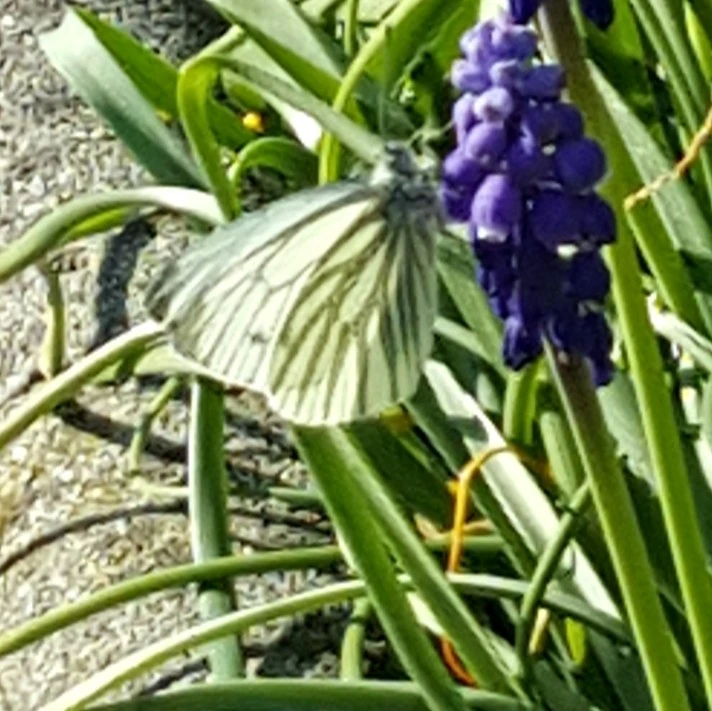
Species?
Pieris napi
